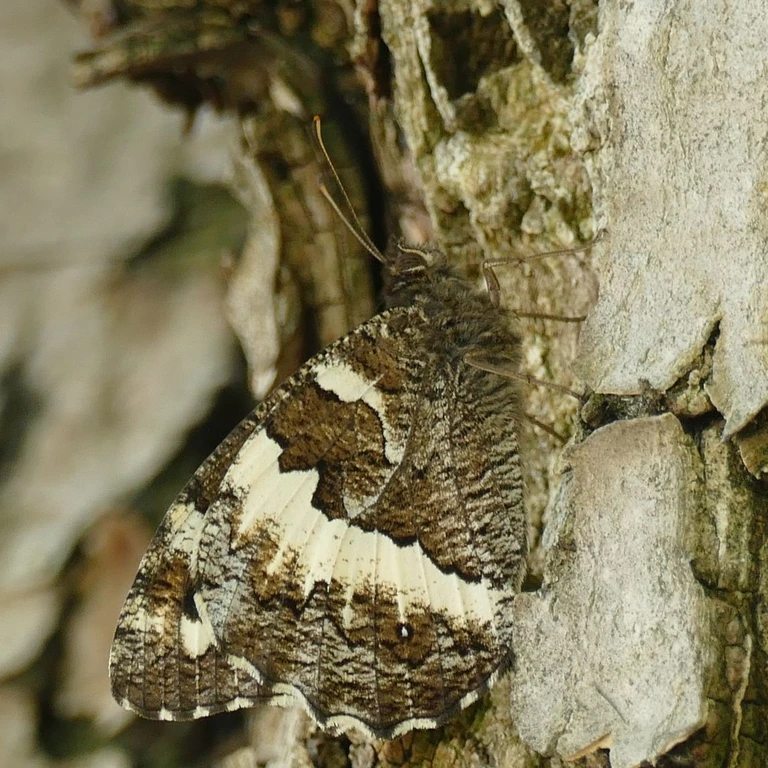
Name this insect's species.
Brintesia circe
